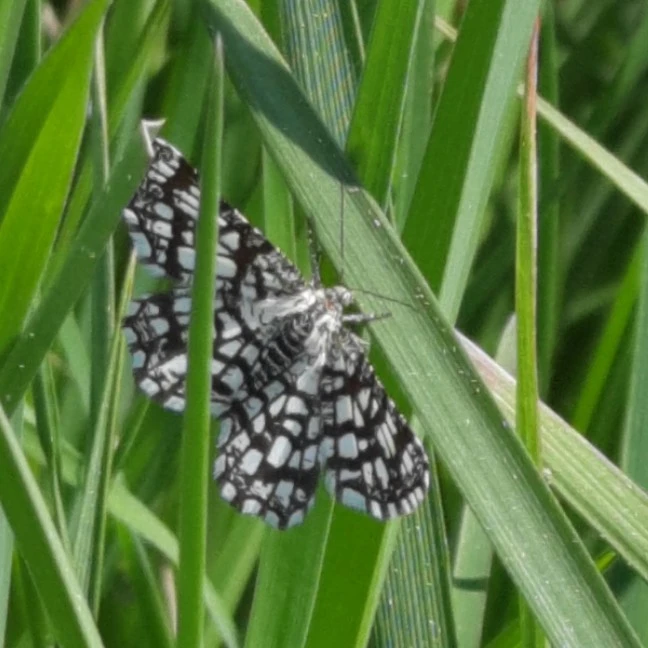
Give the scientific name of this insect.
Chiasmia clathrata
